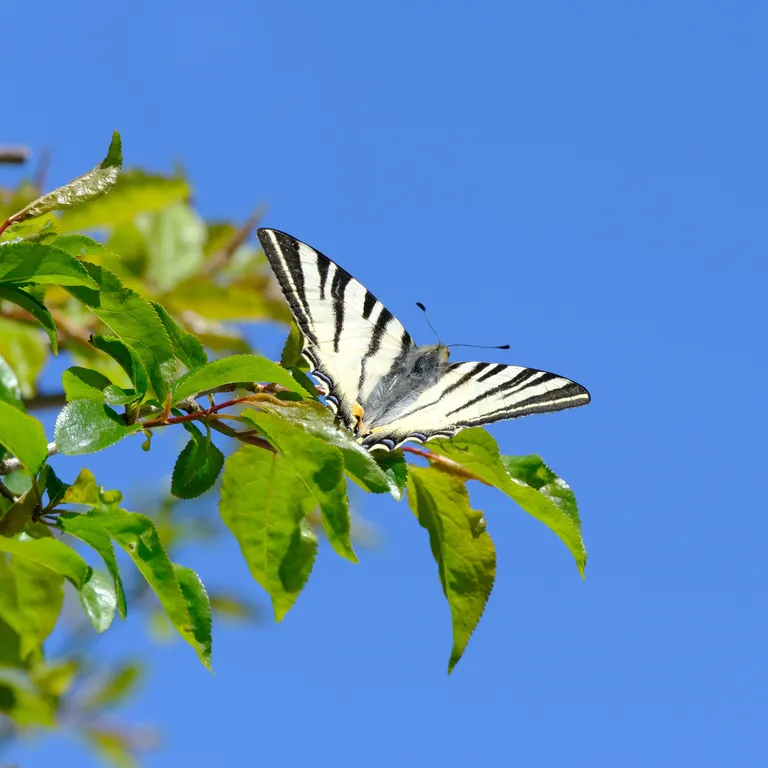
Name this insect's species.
Iphiclides podalirius
